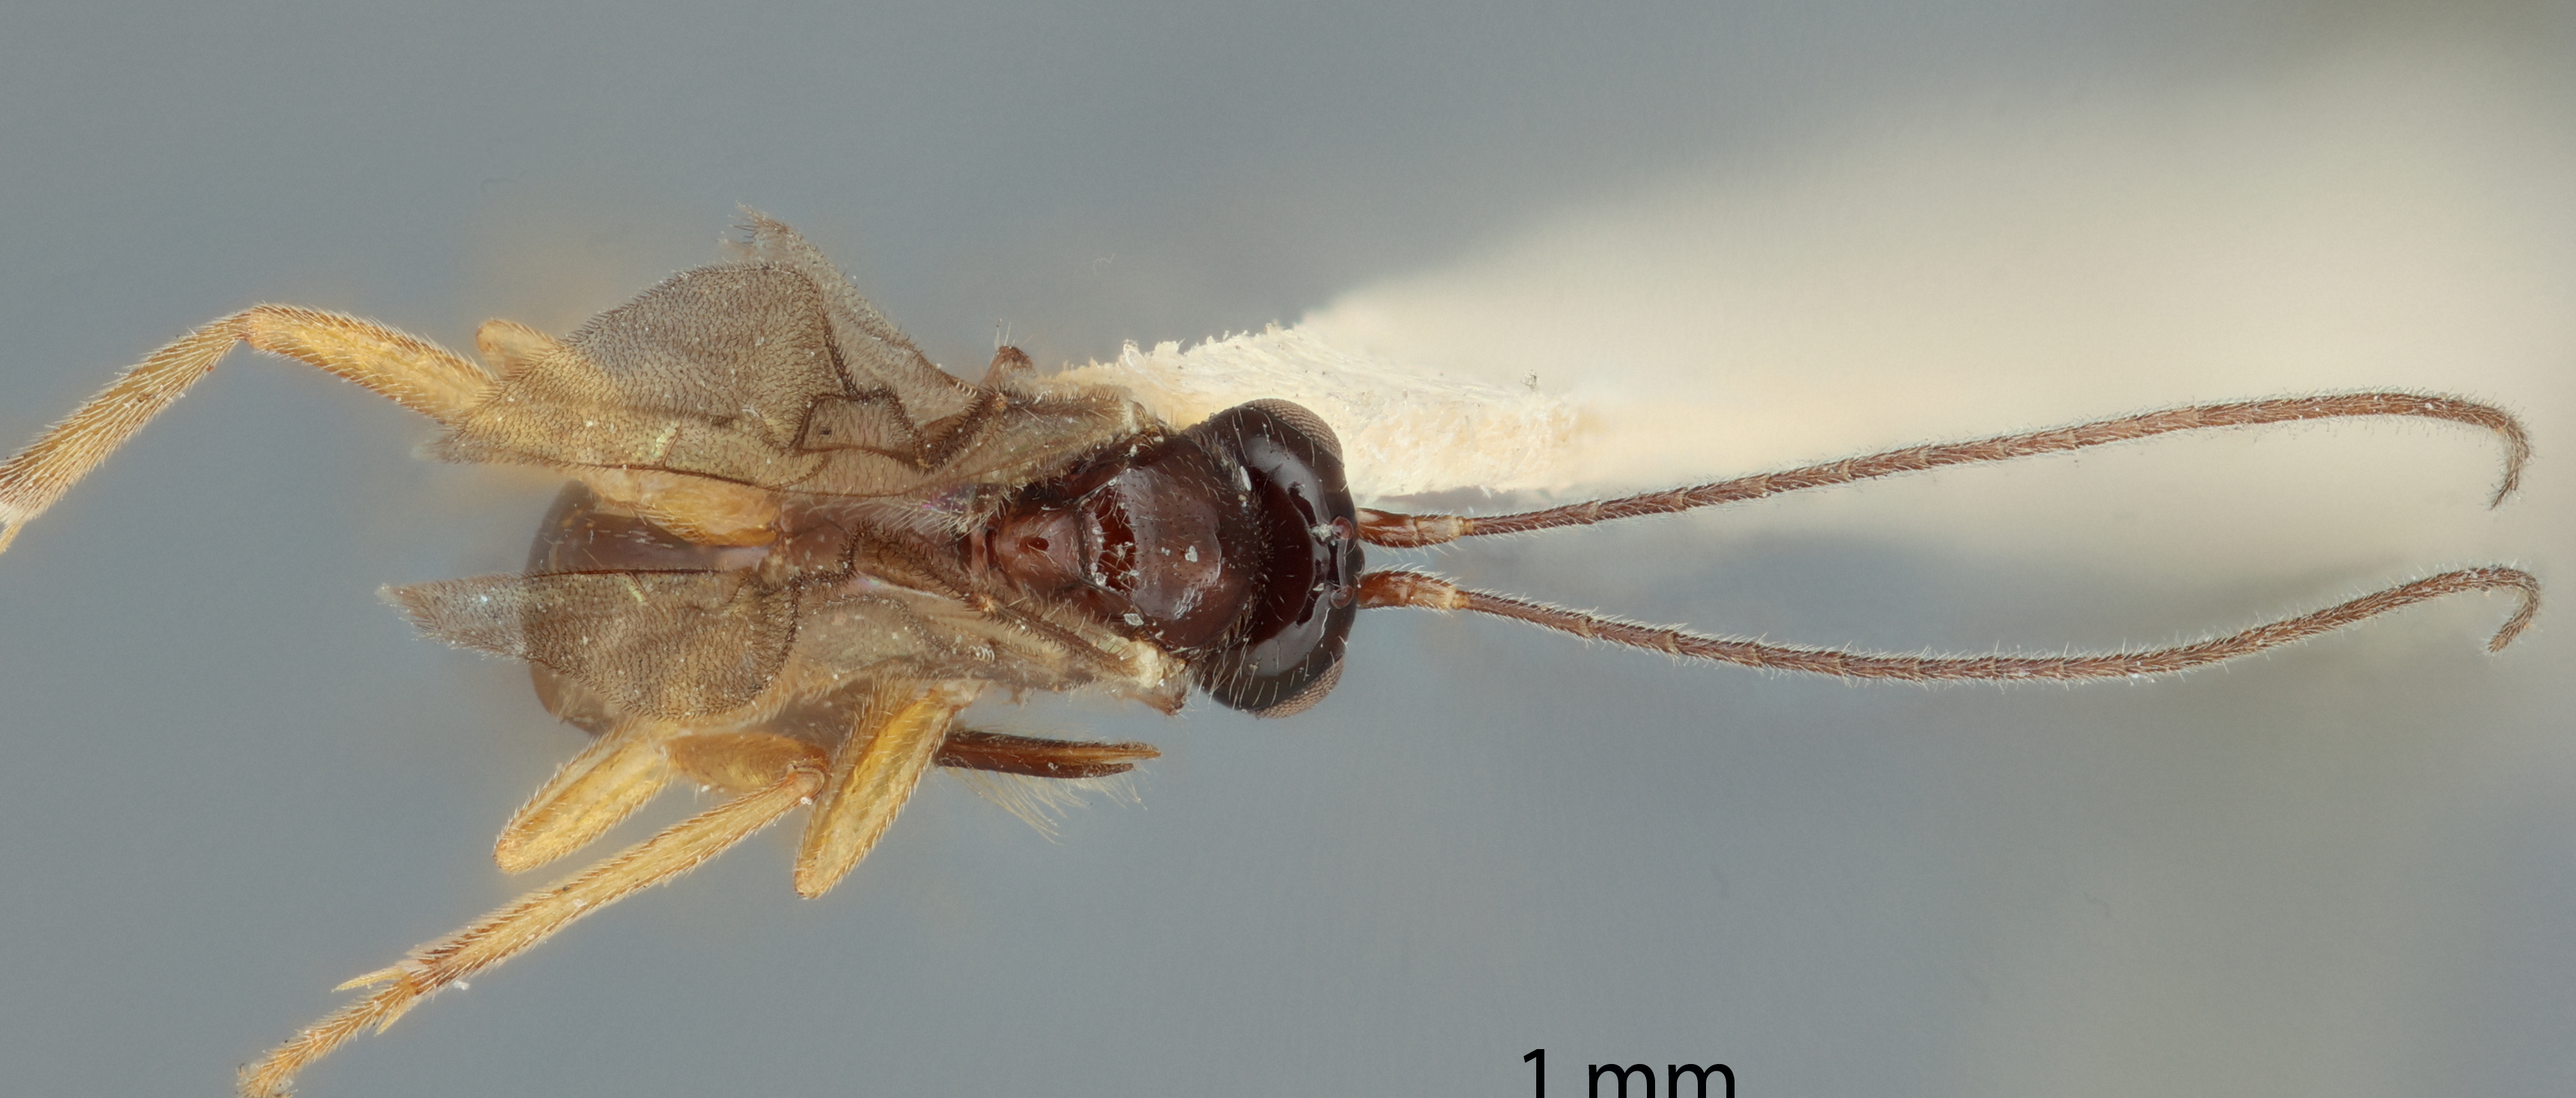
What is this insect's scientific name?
Mesochorus plumosus
